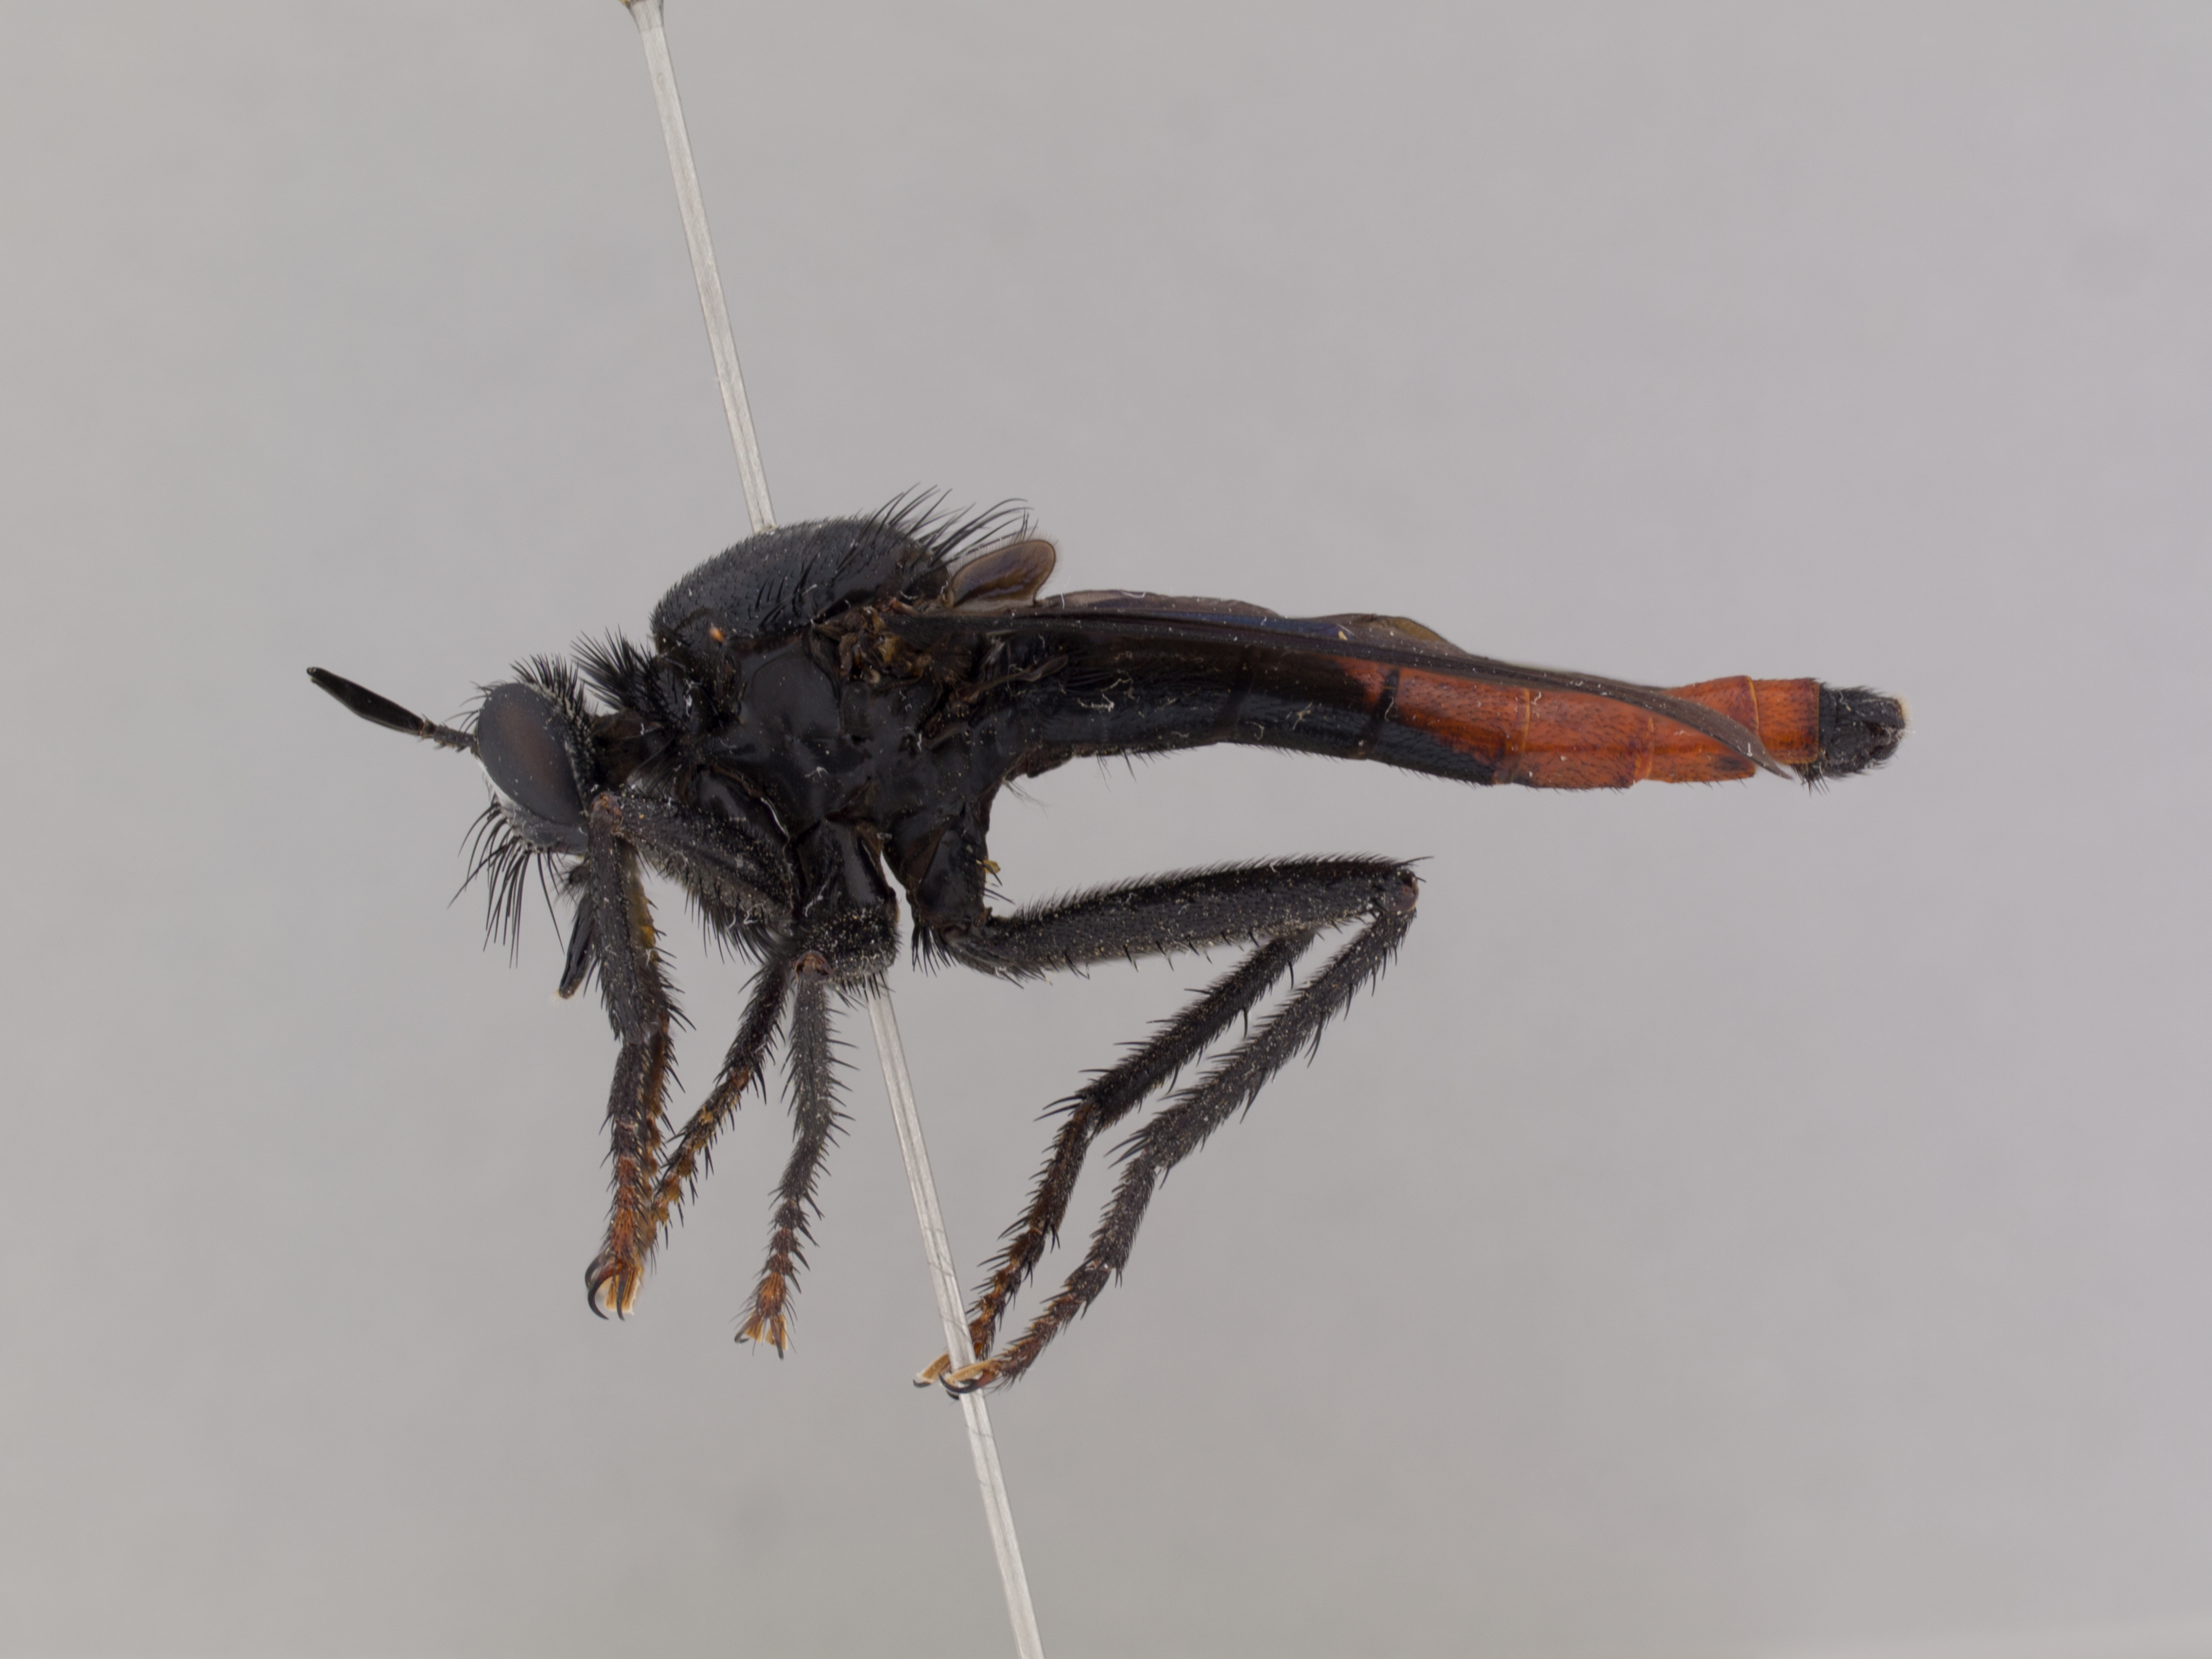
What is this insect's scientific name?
Ospriocerus aeacus
